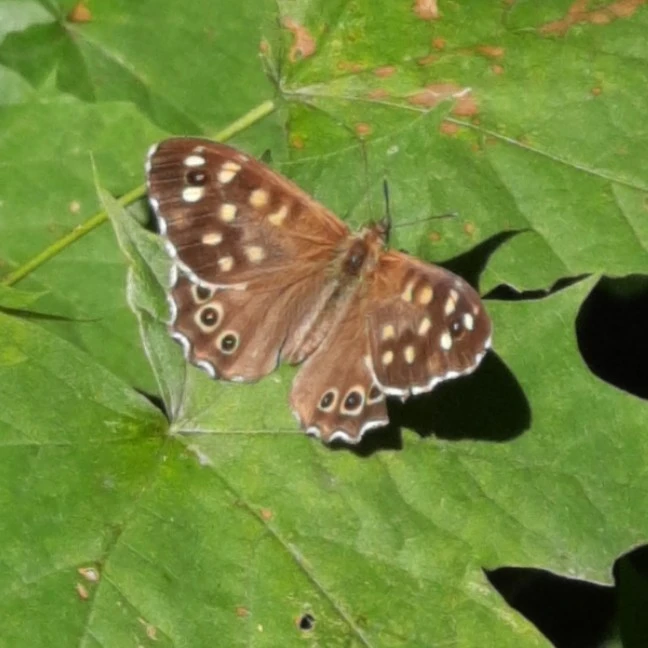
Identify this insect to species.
Pararge aegeria
